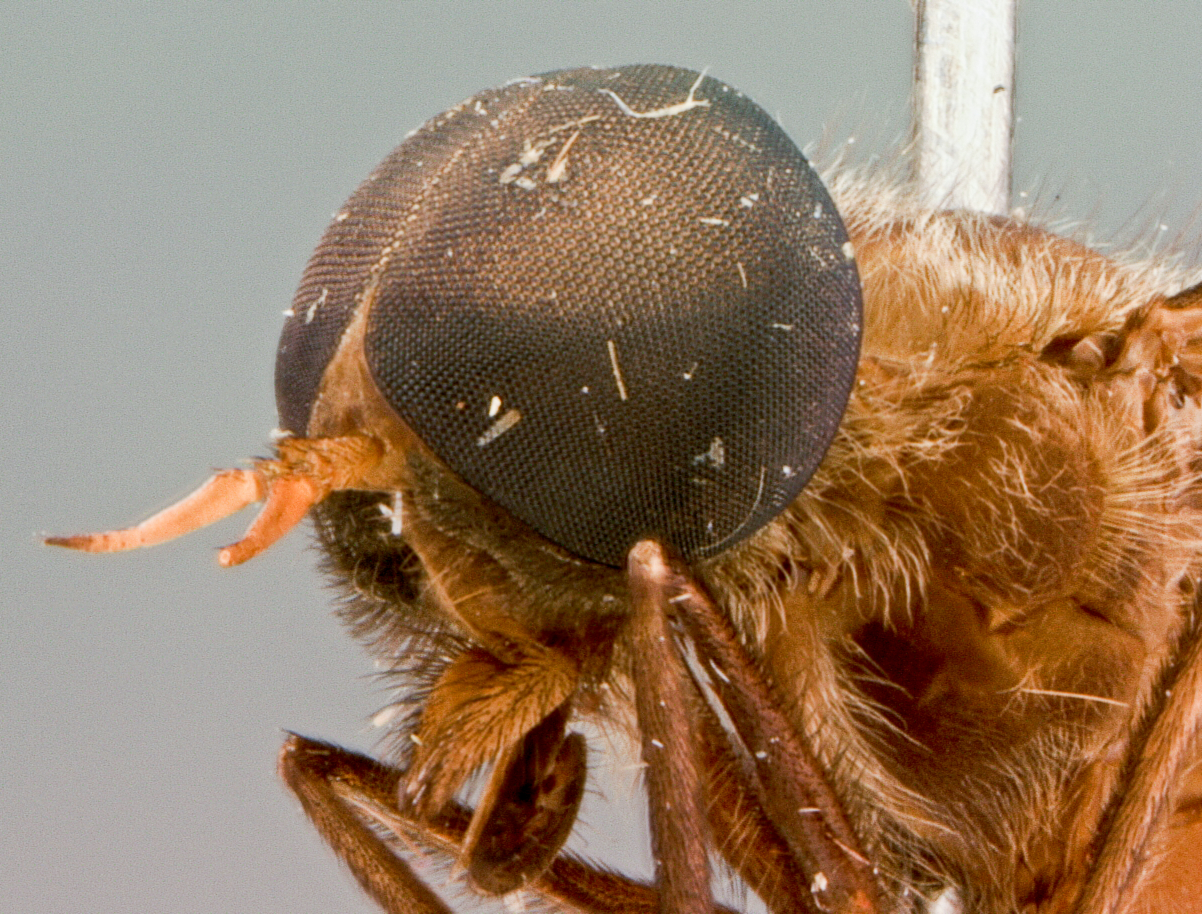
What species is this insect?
Cydistomyia philipi
